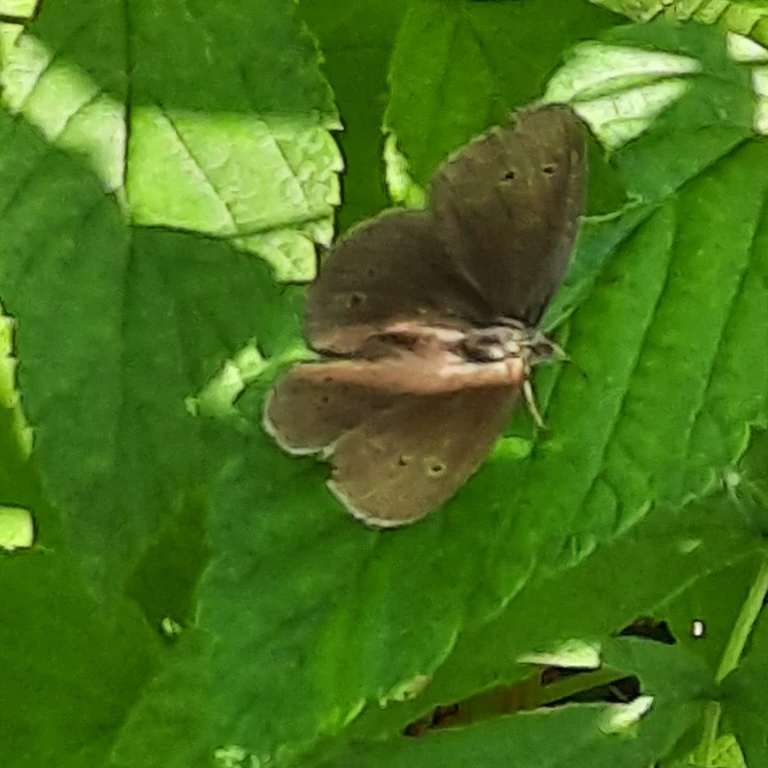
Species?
Aphantopus hyperantus
